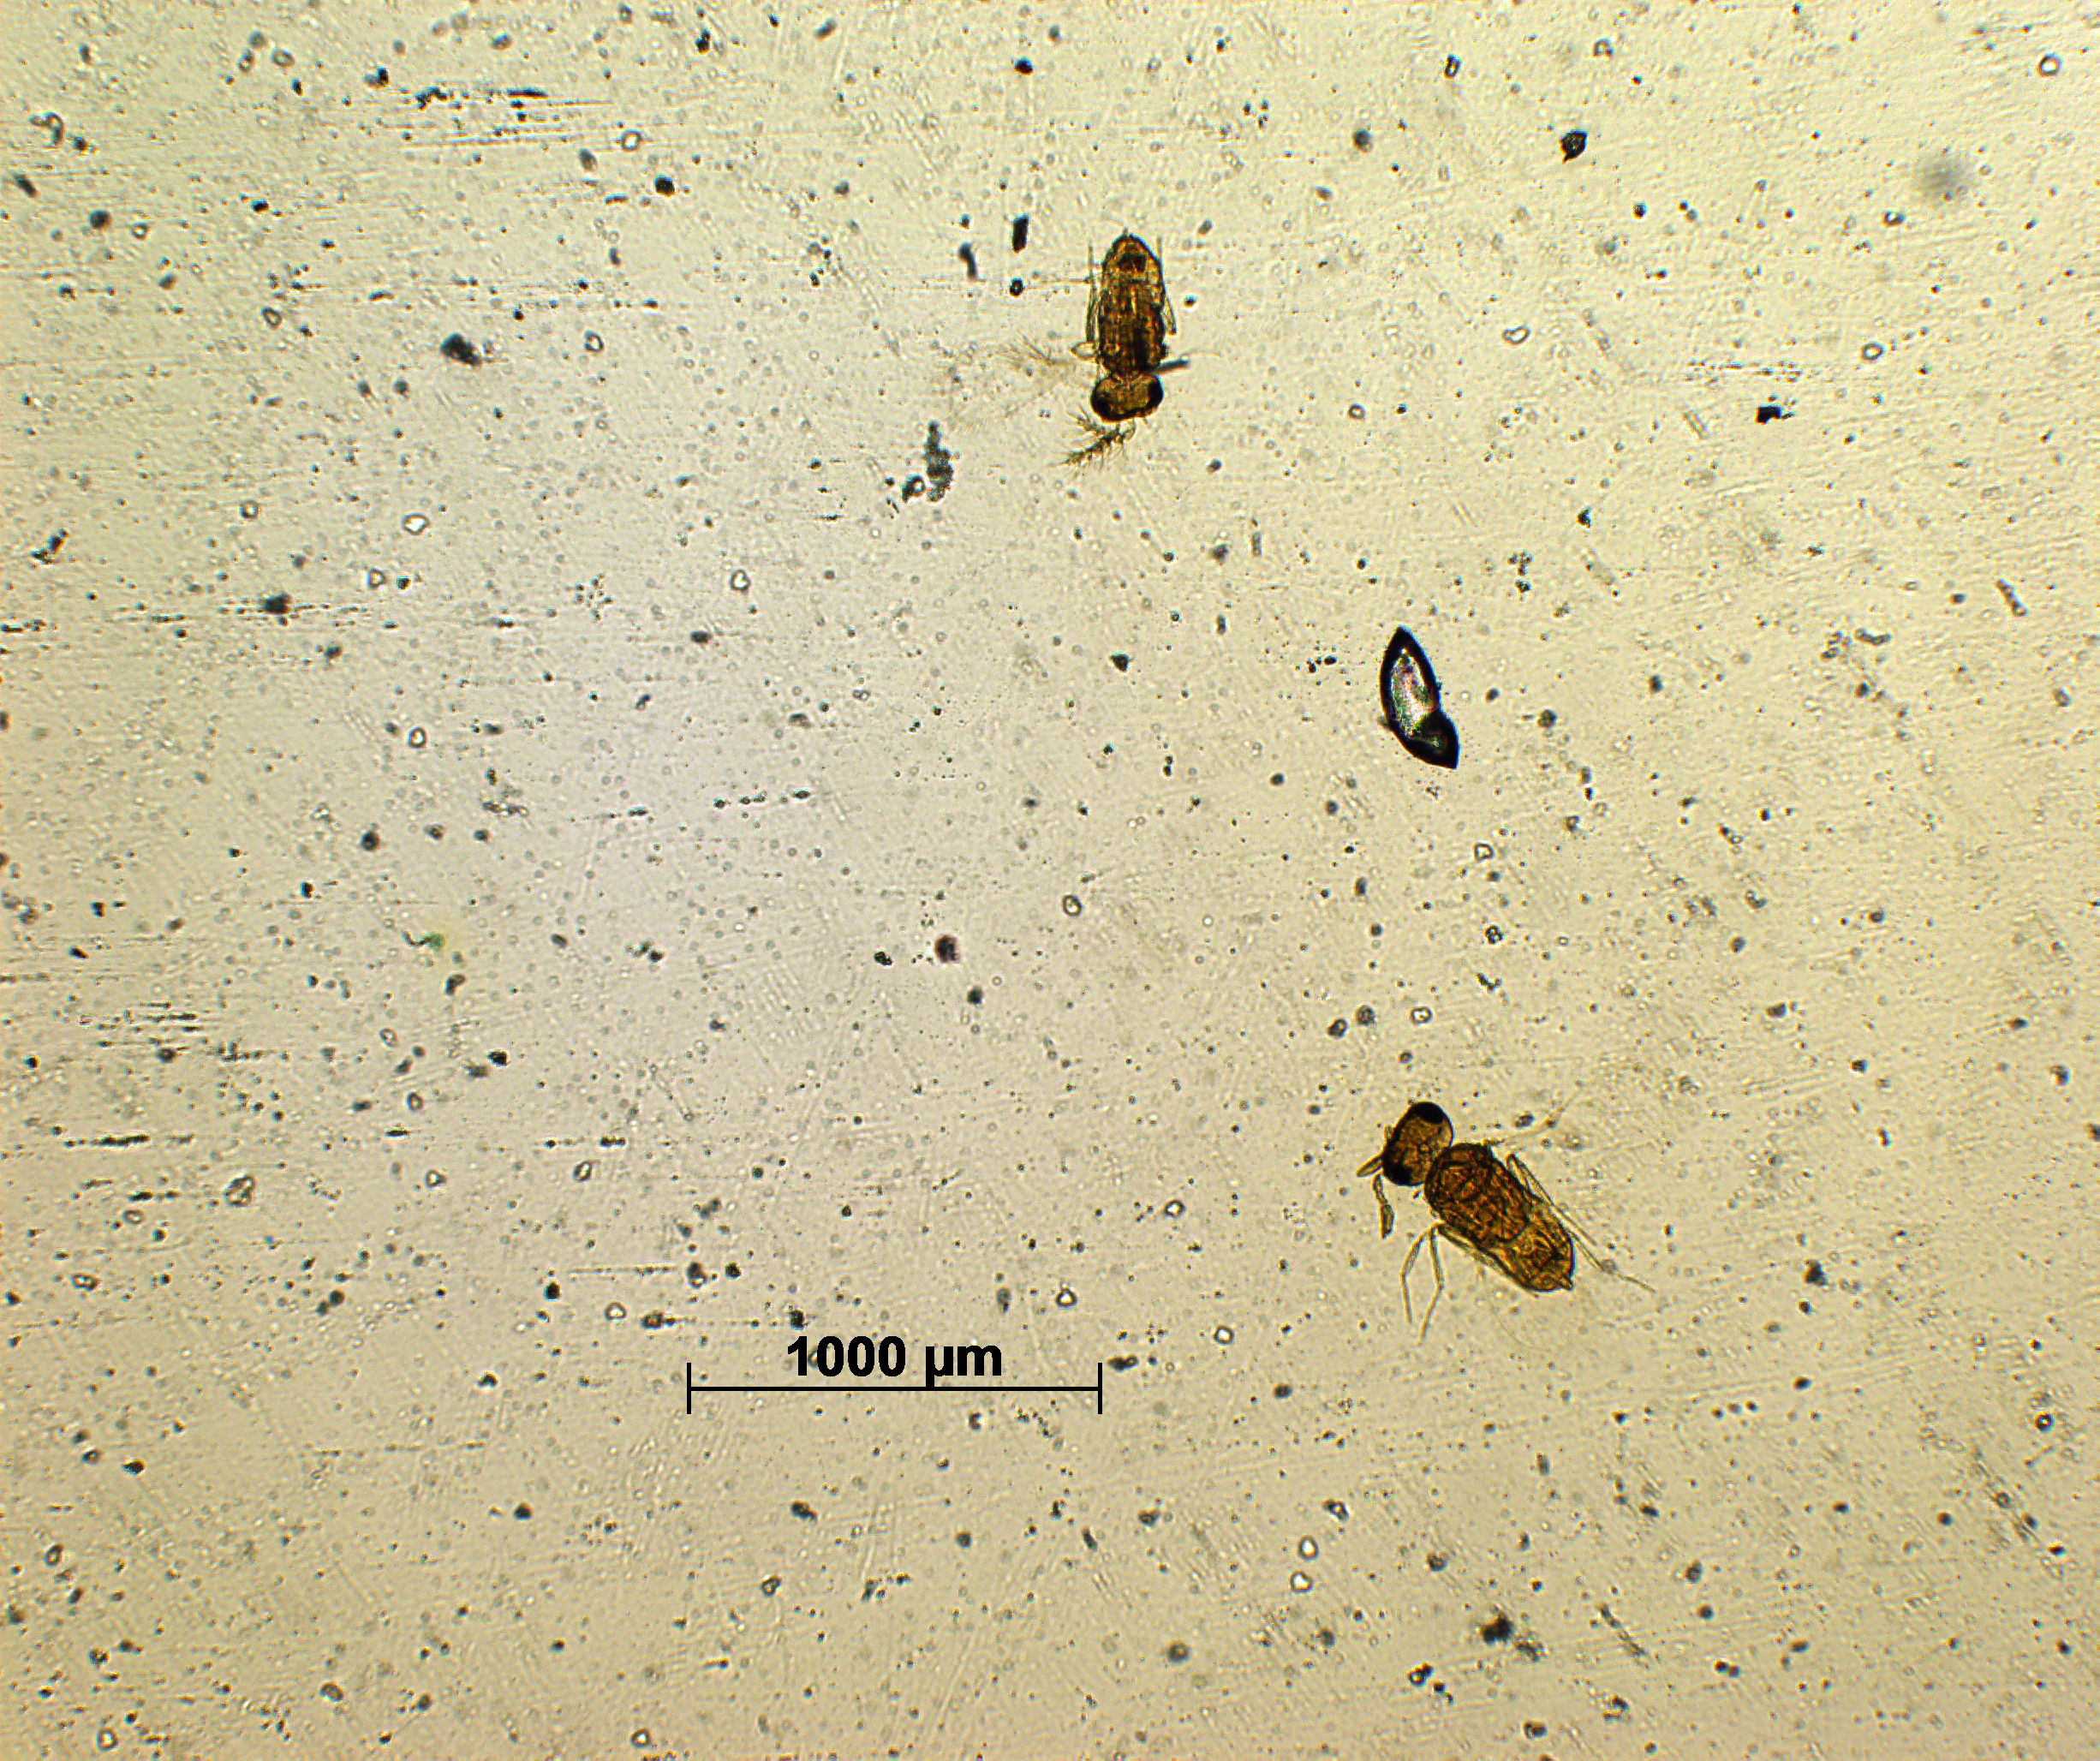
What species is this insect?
Trichogrammatoidea lutea
